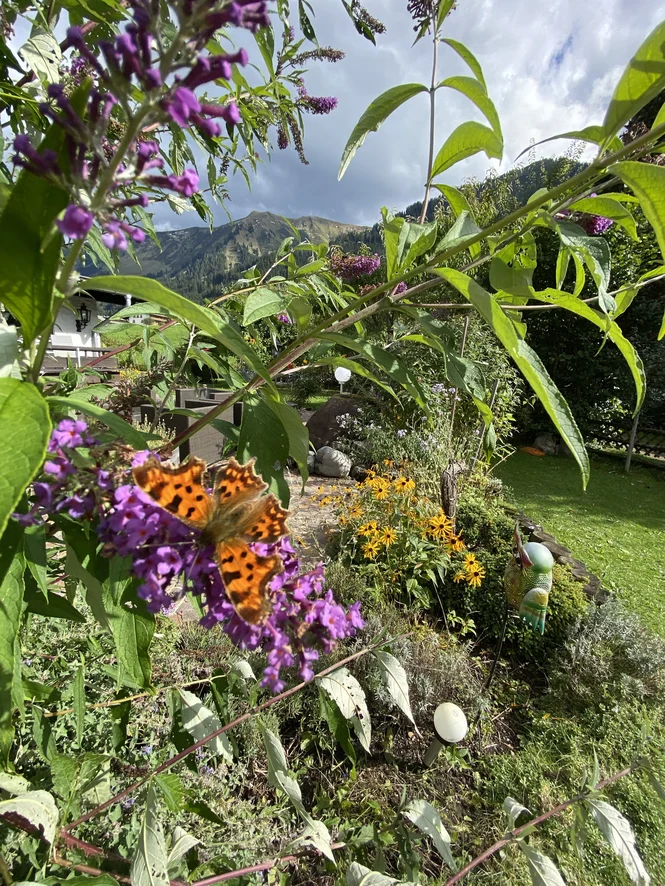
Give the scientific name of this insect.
Polygonia c-album
